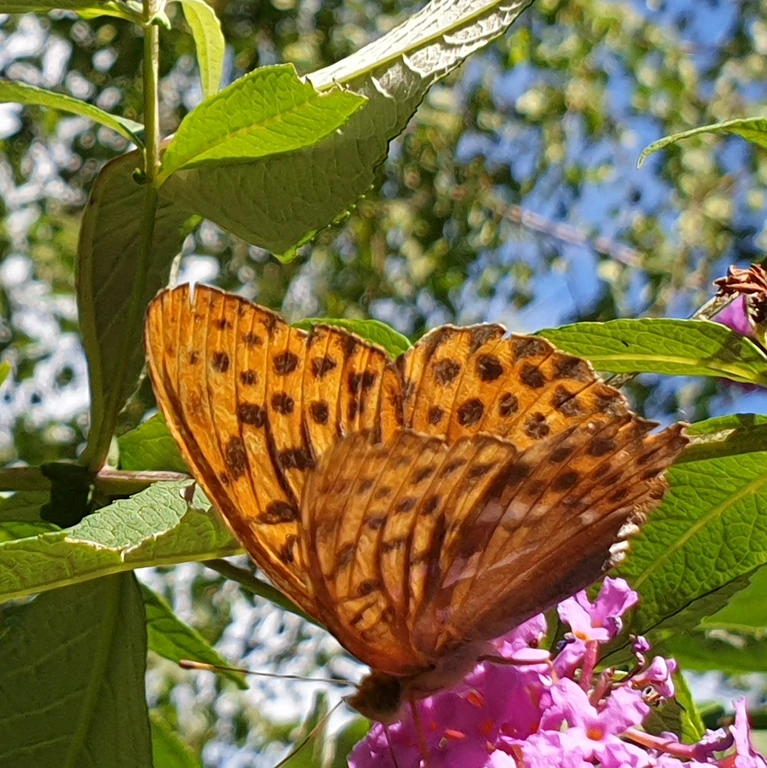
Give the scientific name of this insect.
Argynnis paphia
